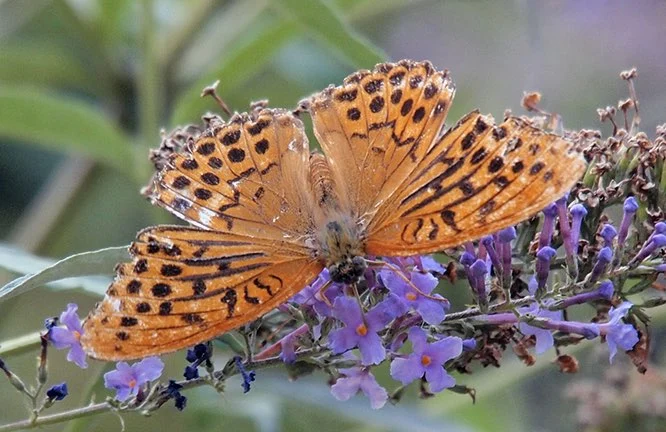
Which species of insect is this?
Argynnis paphia
